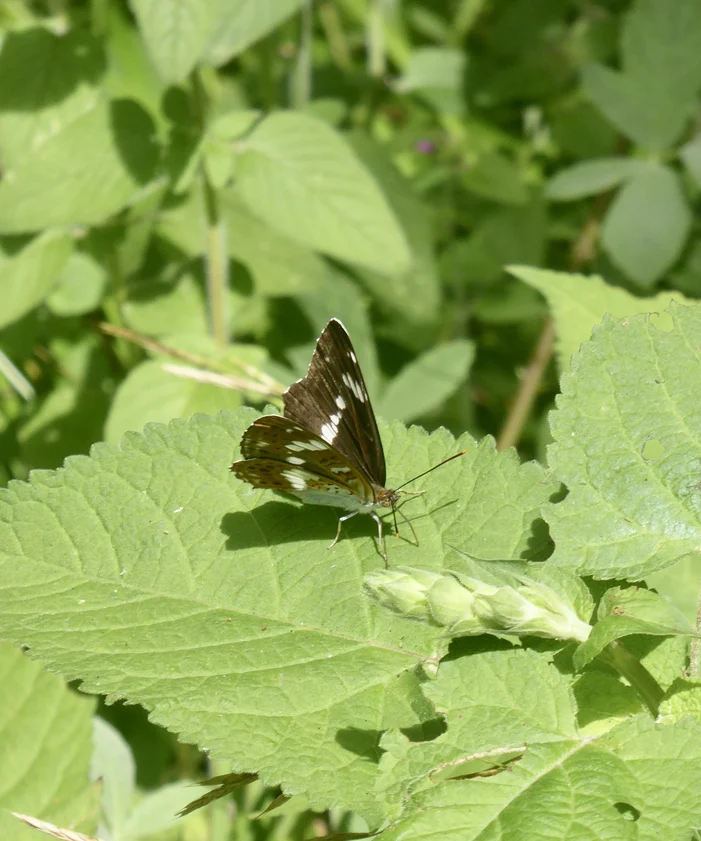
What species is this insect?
Limenitis camilla (also Ladoga camilla)
